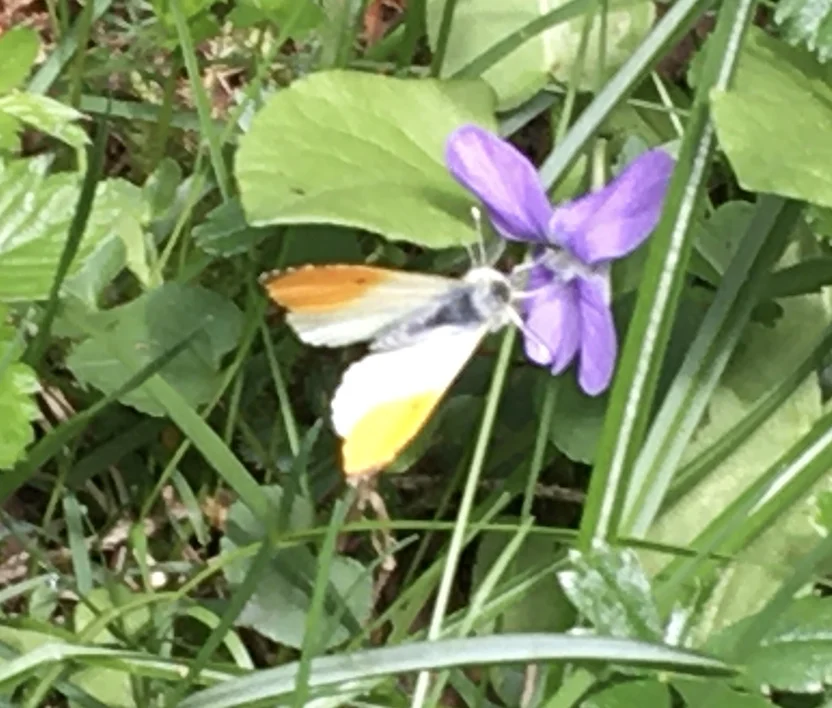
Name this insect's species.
Anthocharis cardamines
